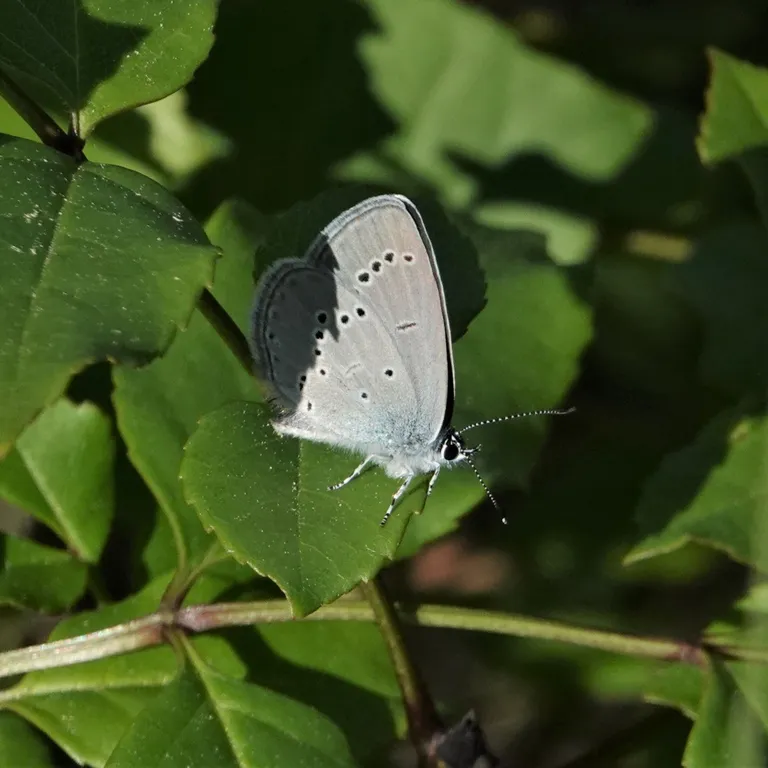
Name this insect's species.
Cupido minimus
